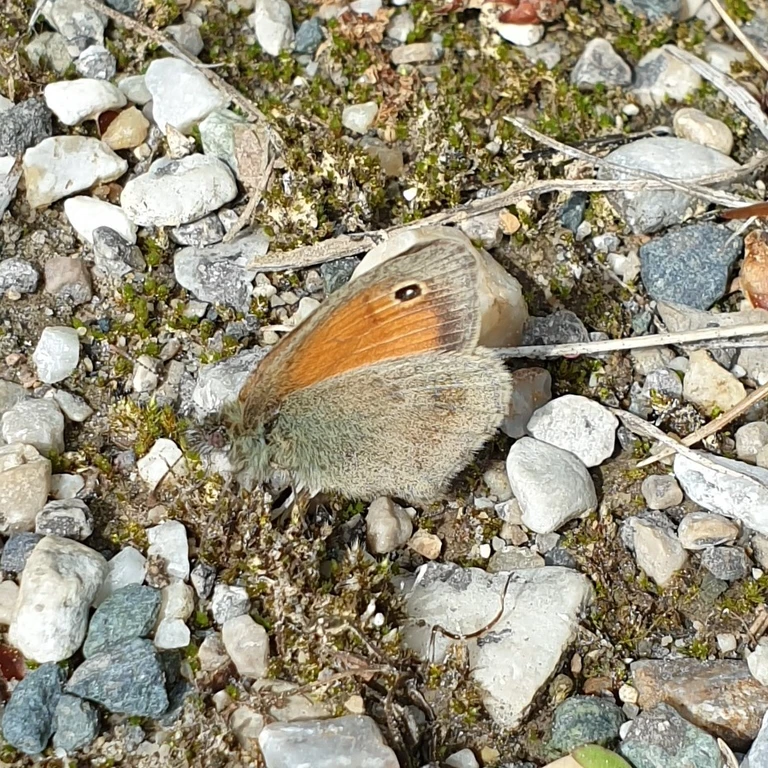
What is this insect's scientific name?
Coenonympha pamphilus
